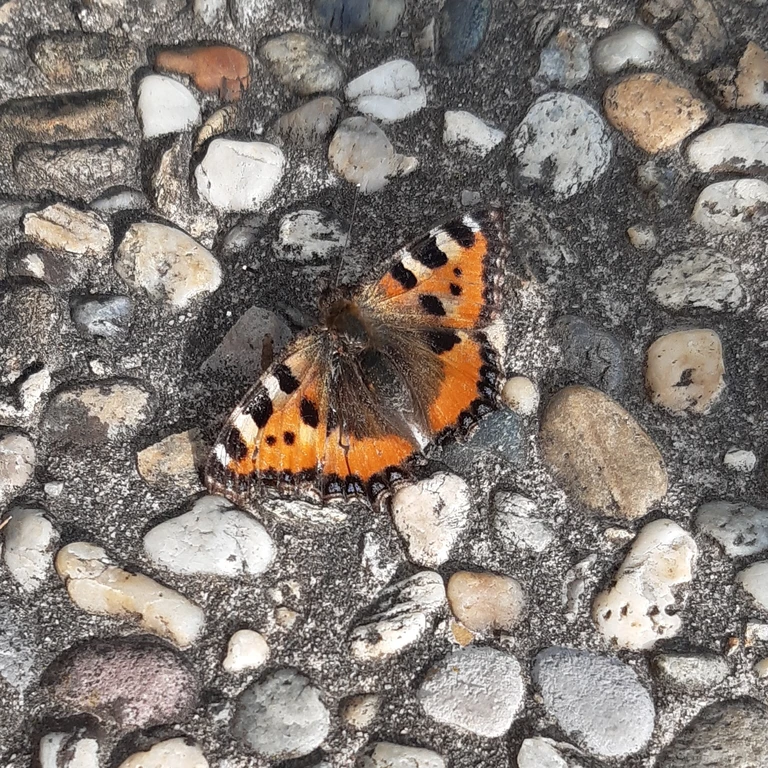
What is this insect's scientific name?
Aglais urticae
